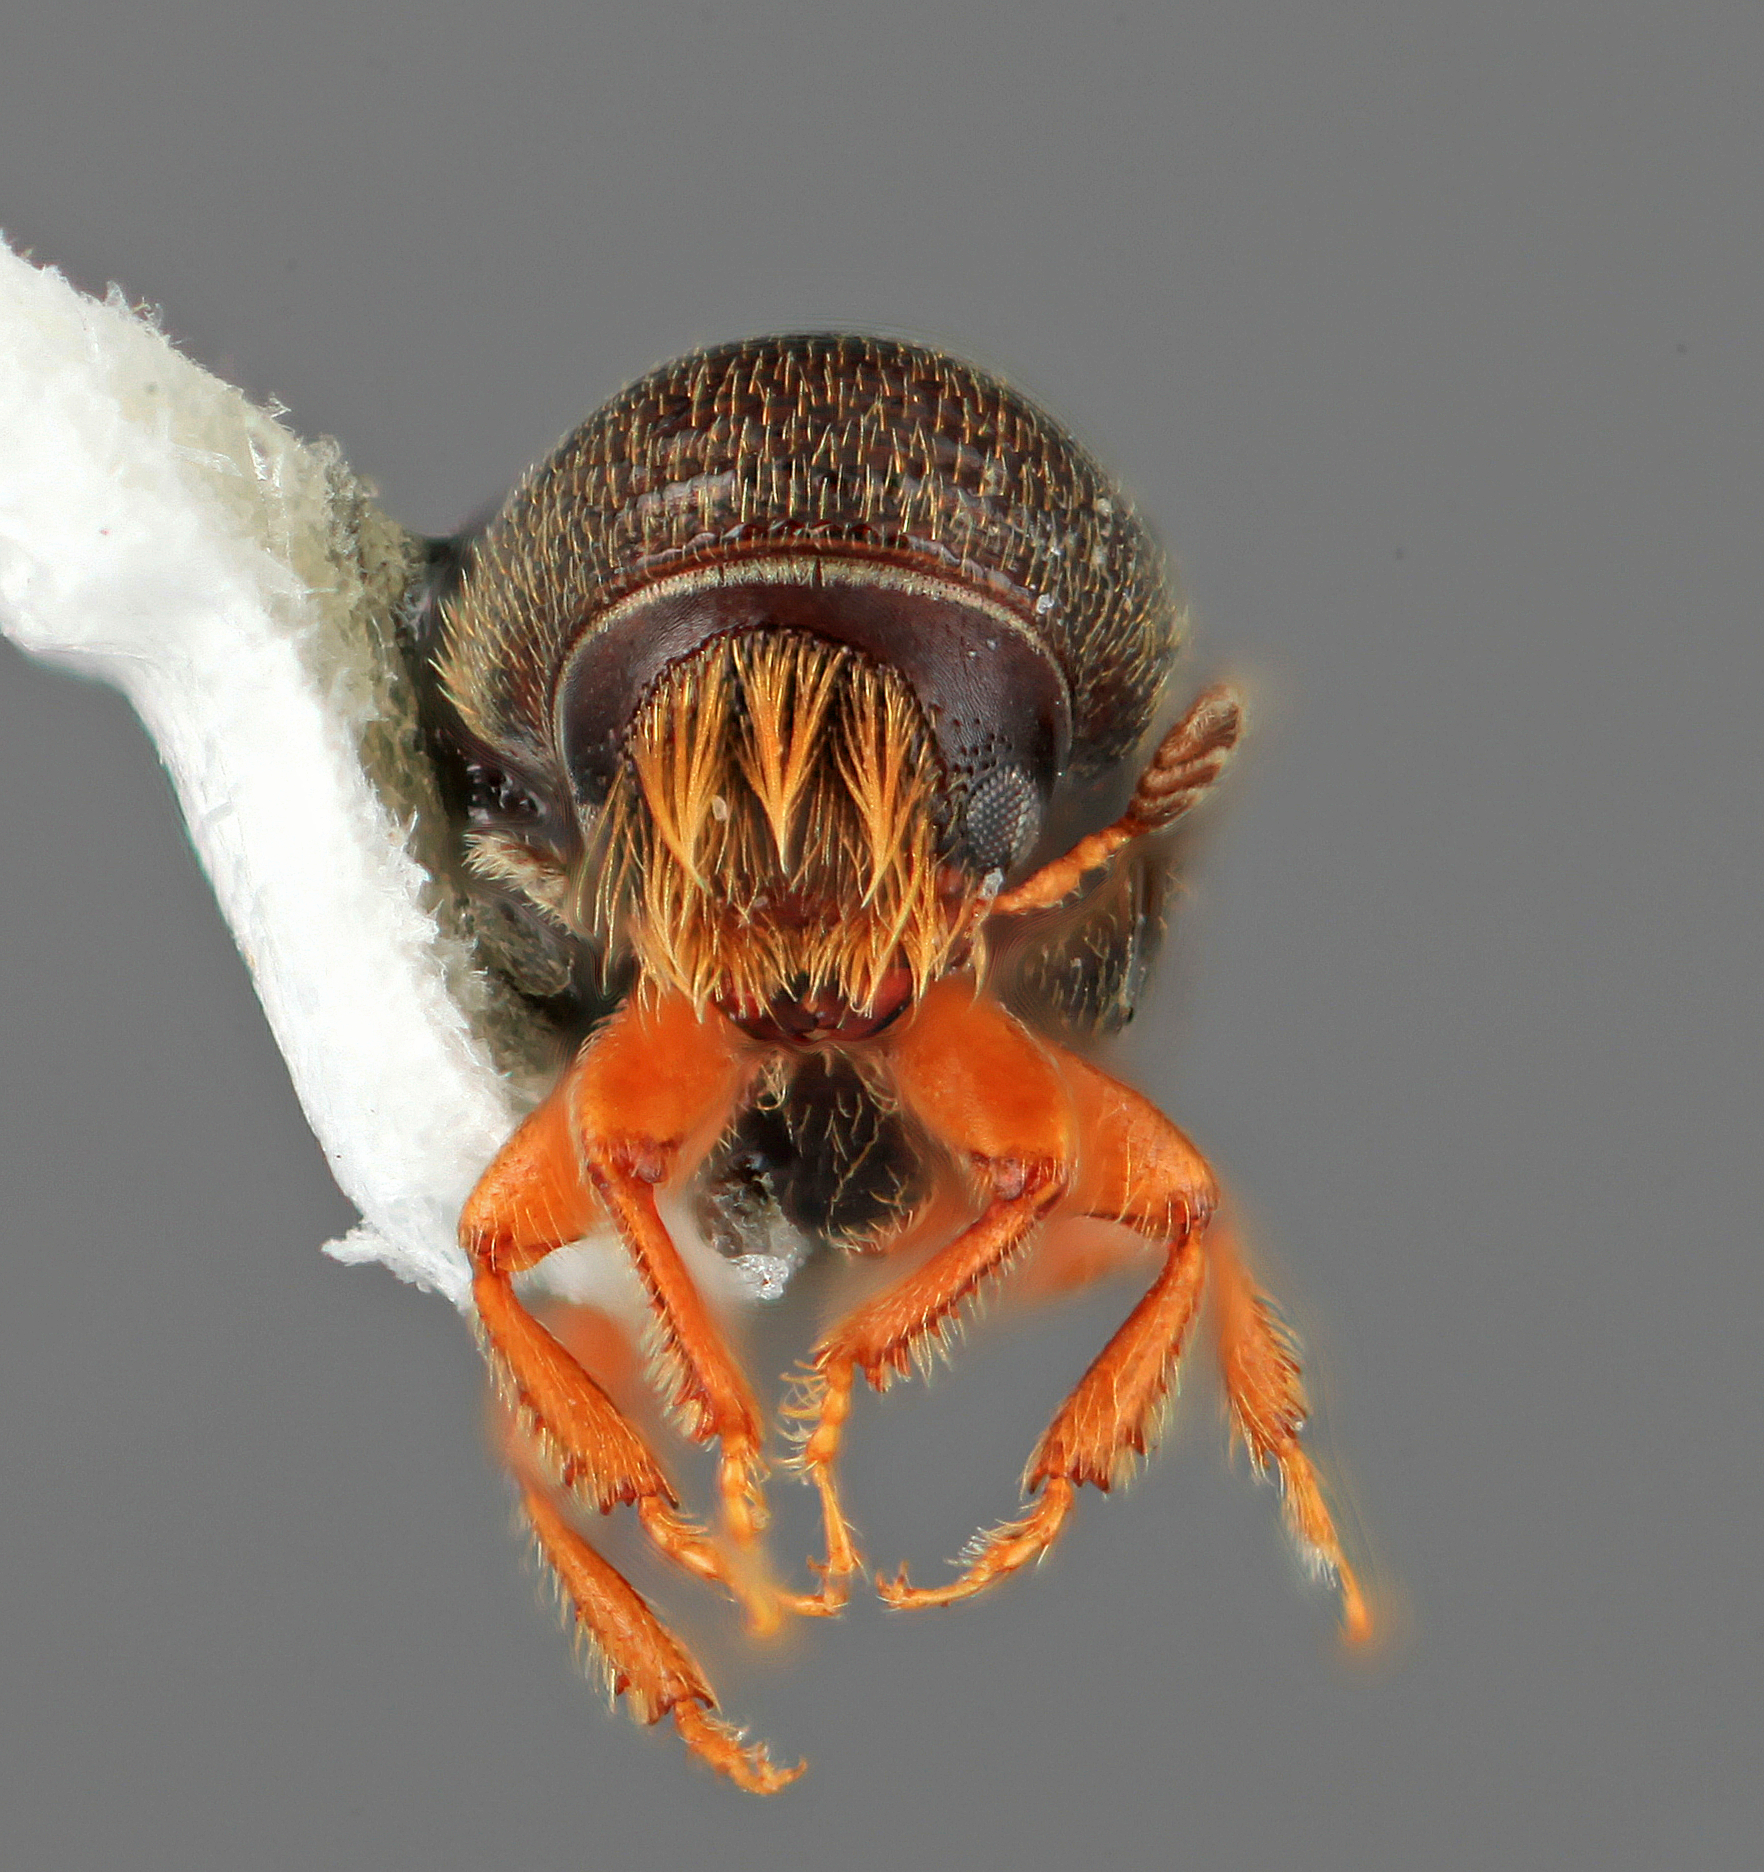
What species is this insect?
Araptus mirus
